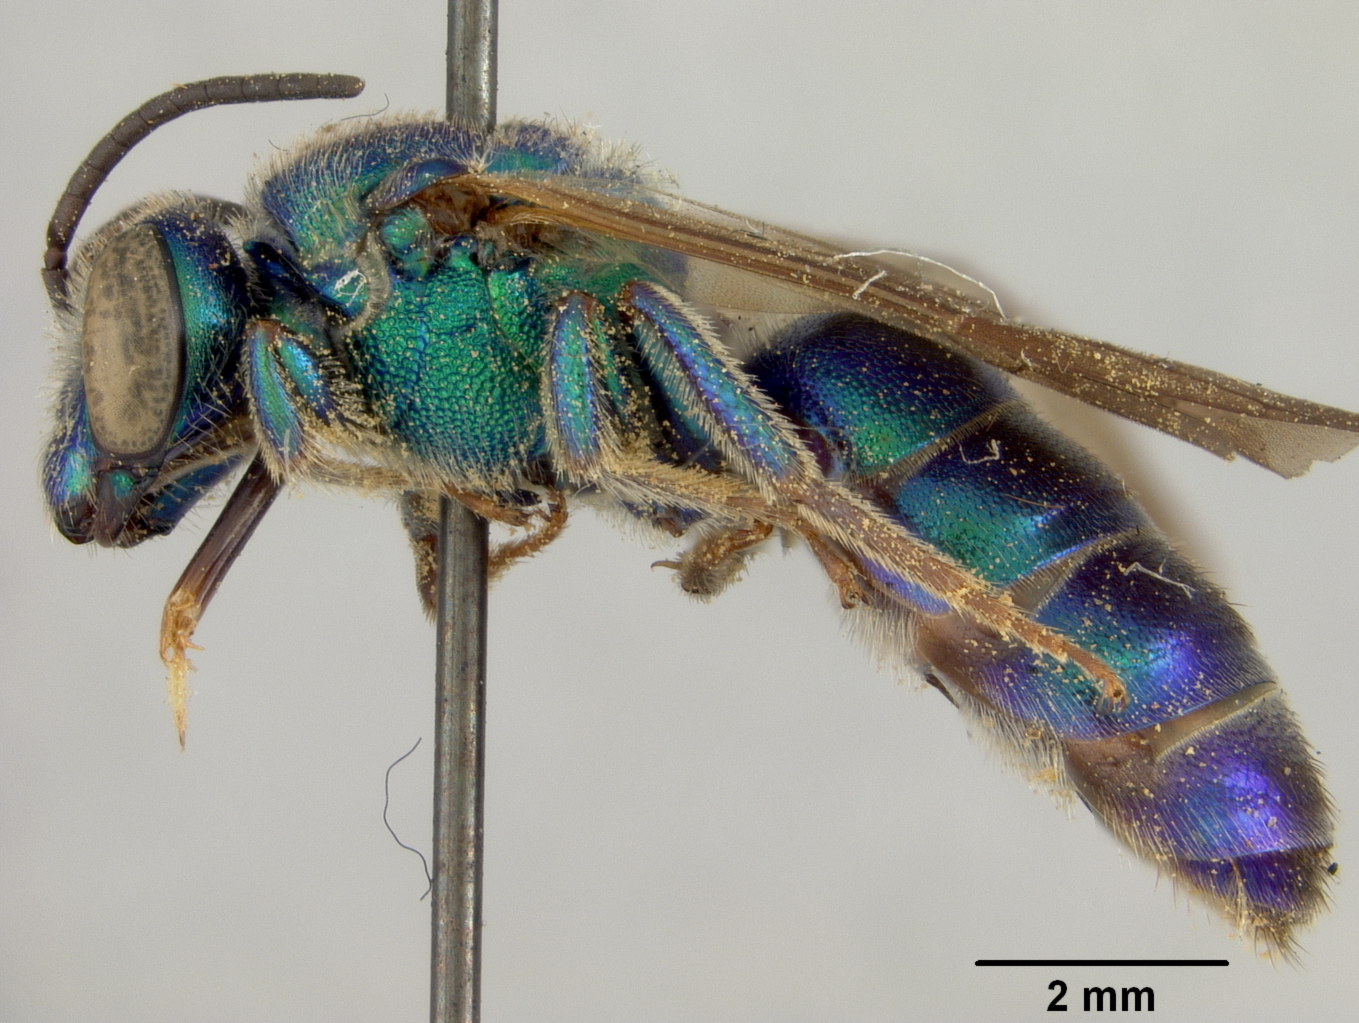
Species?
Augochlora floridica
